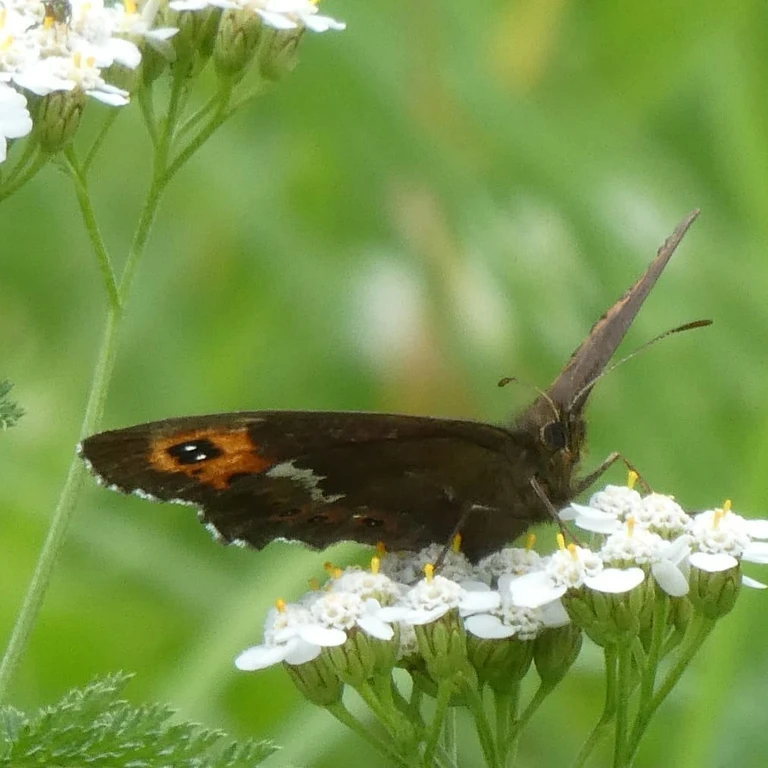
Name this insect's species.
Erebia ligea
